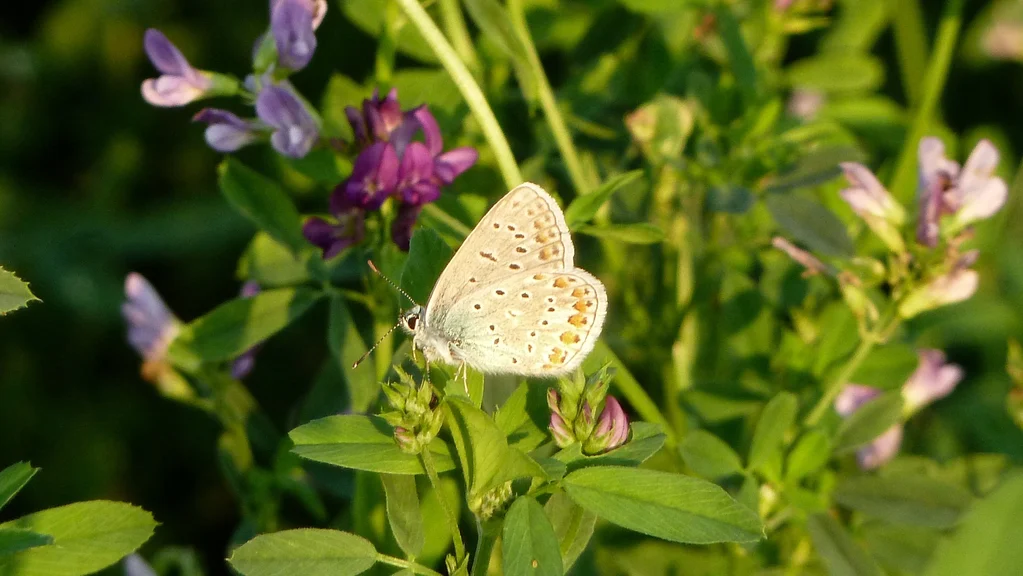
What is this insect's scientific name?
Polyommatus icarus
